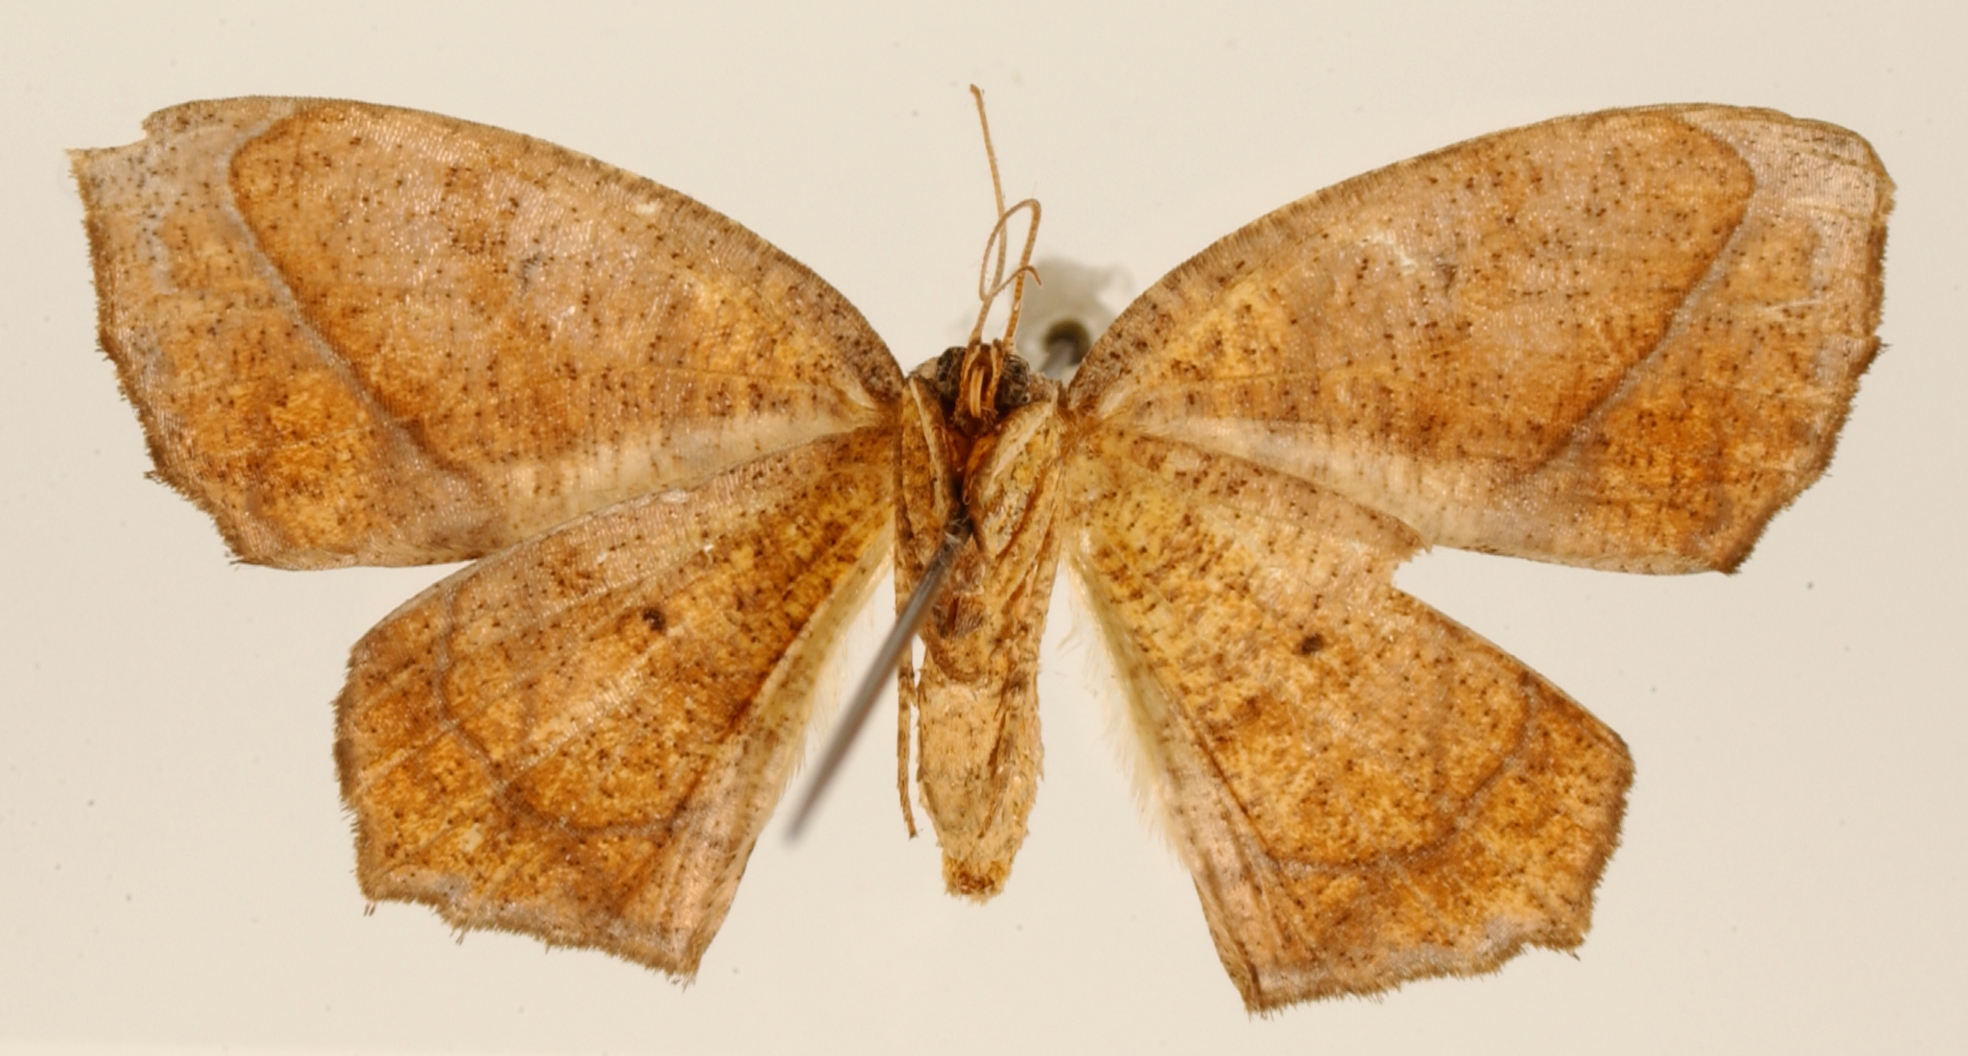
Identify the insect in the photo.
Rhomboptila simplicimargo
